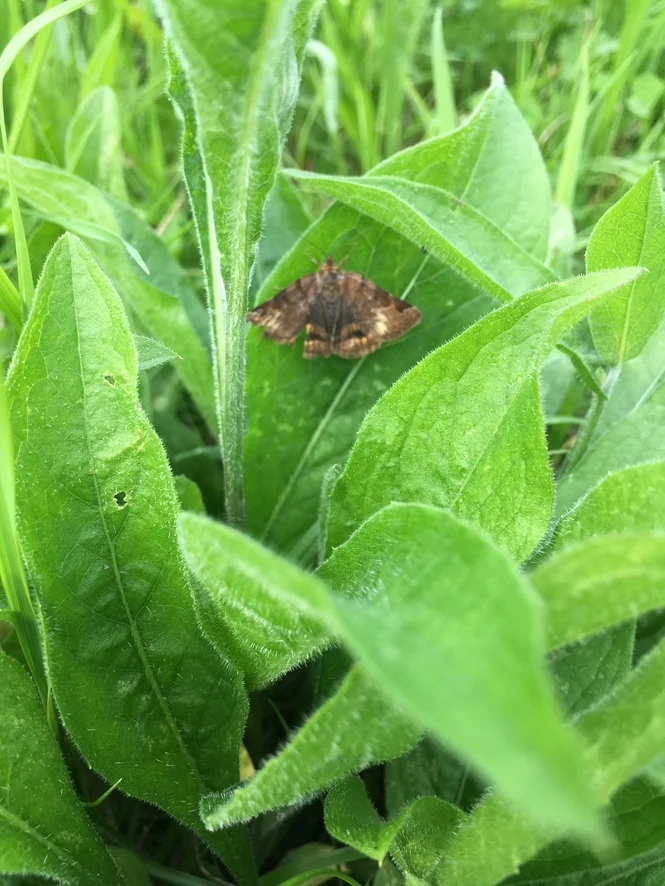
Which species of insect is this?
Euclidia glyphica
